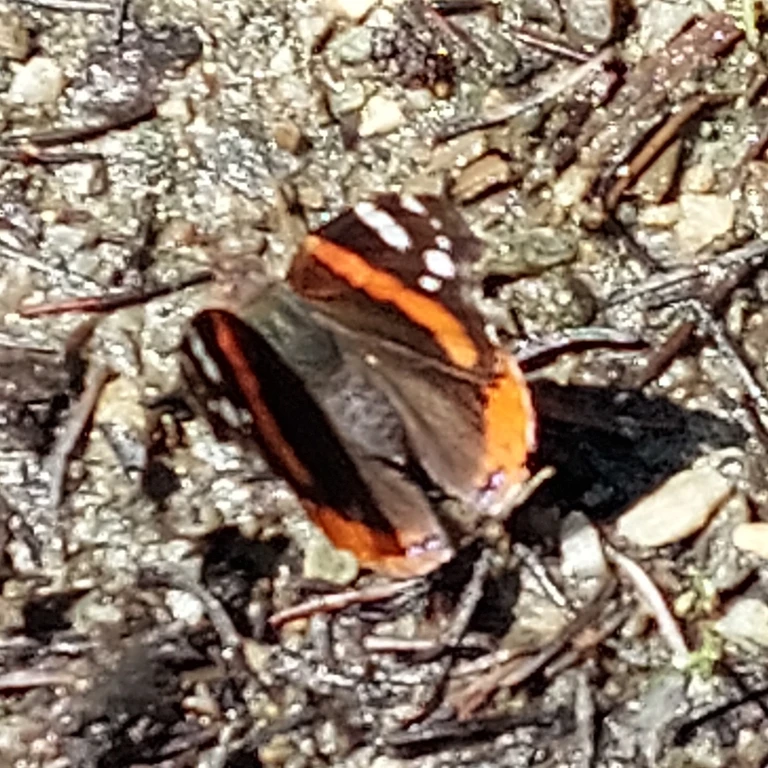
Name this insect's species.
Vanessa atalanta
